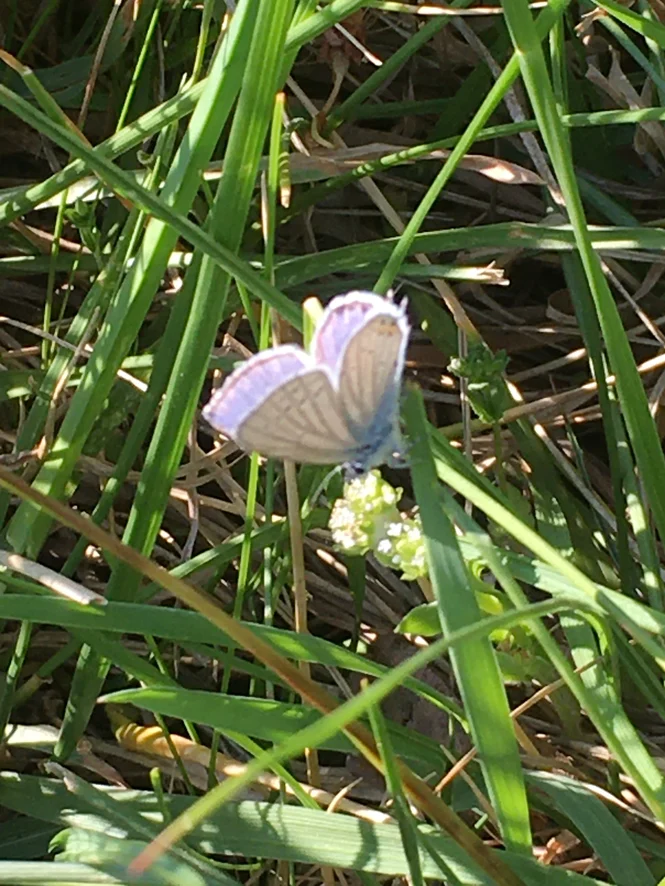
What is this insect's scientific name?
Cupido argiades (also Elkalyce argiades)
